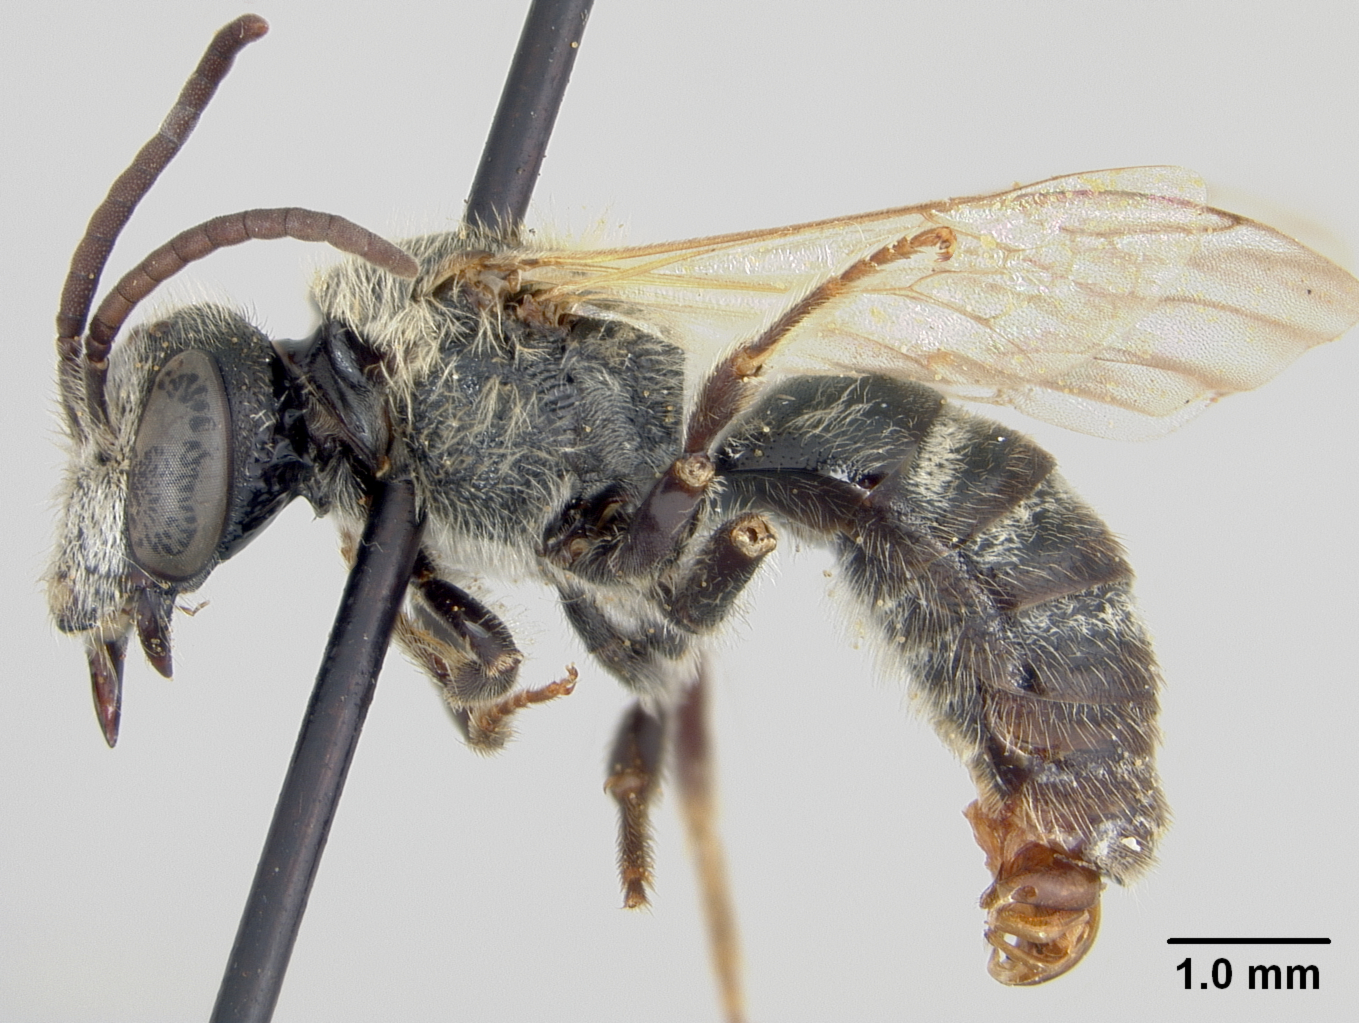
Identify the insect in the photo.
Halictus lutzenkoi
